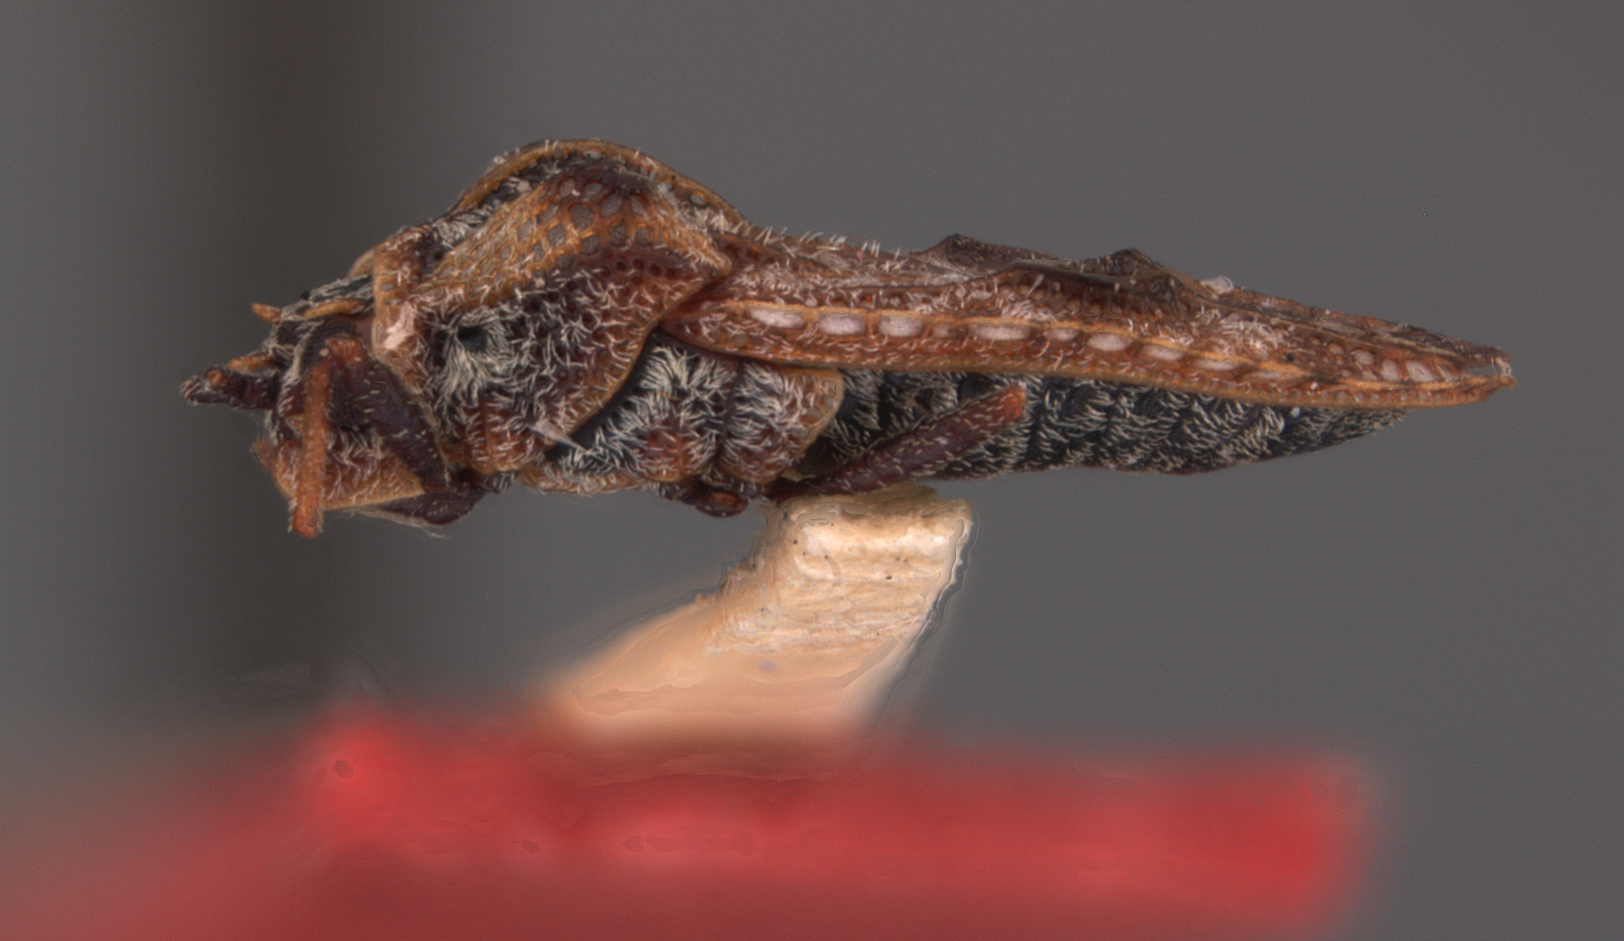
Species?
Monanthia haitiensis
